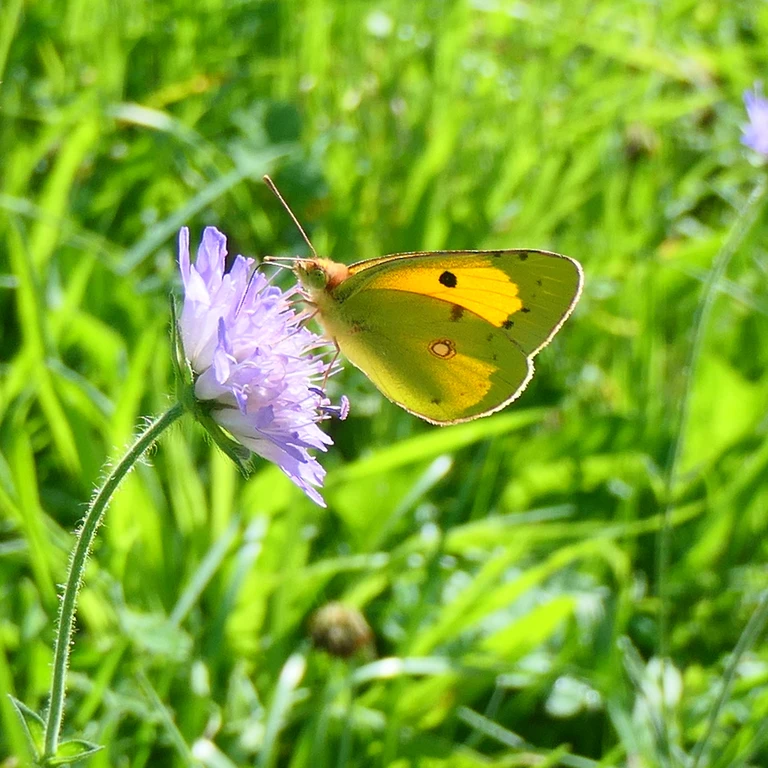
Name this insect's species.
Colias croceus
